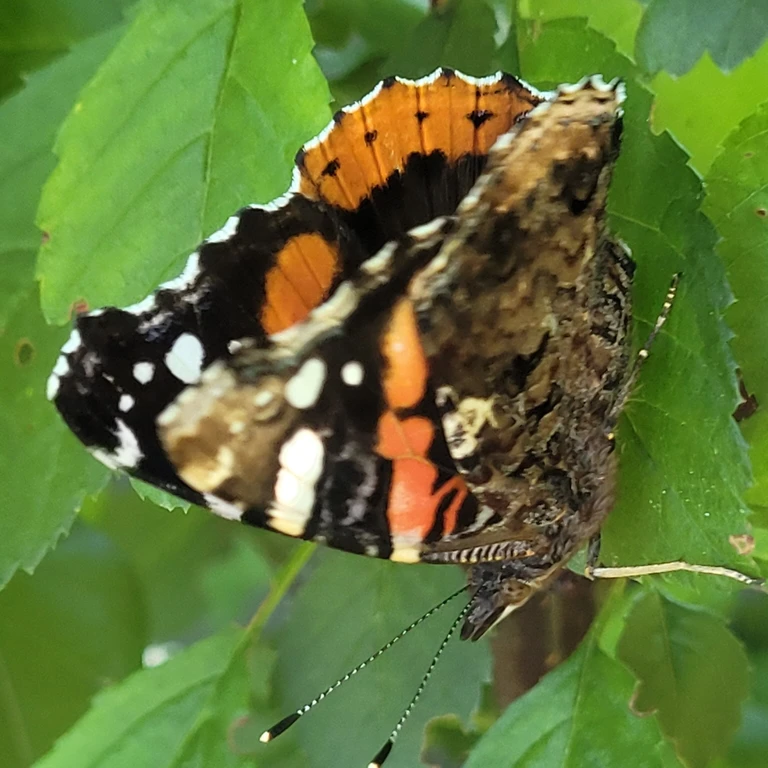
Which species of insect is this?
Vanessa atalanta
